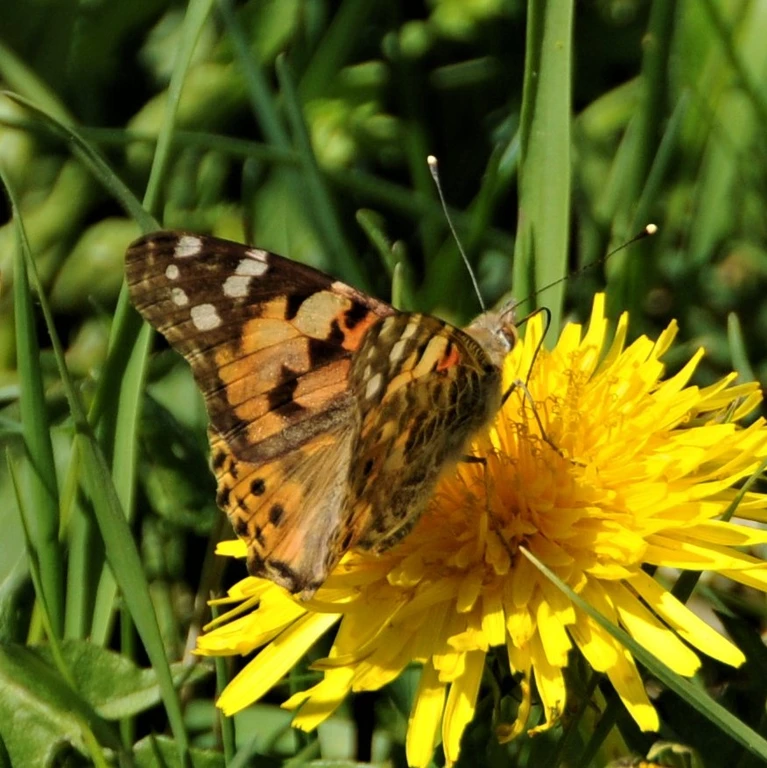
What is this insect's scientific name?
Vanessa cardui
